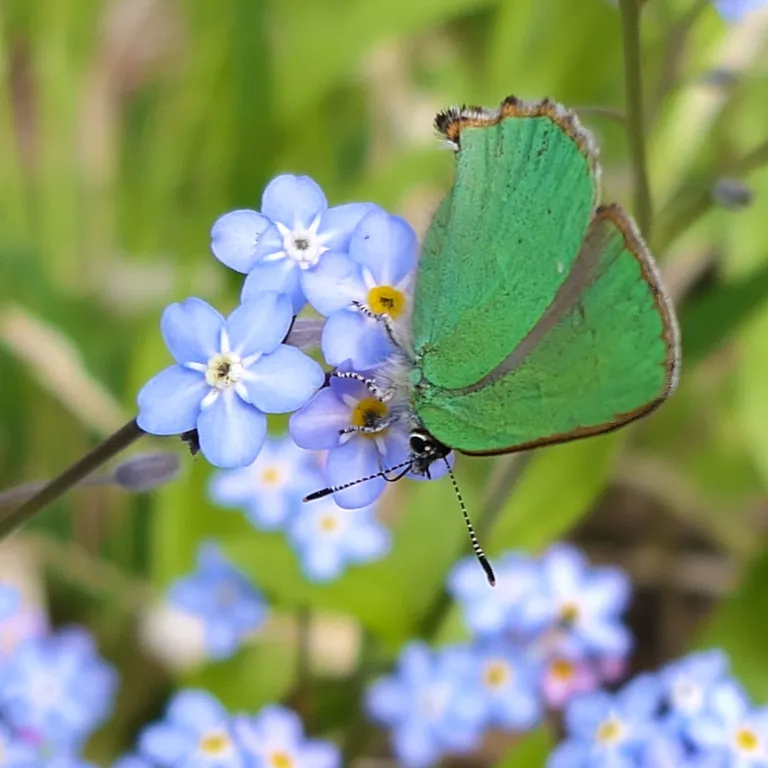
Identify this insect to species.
Callophrys rubi
